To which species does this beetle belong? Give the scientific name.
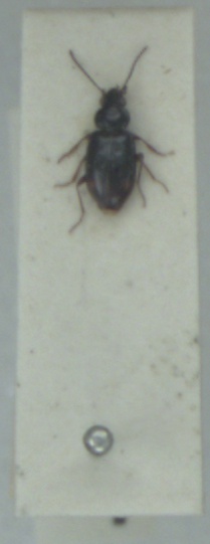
Bembidion guttula
